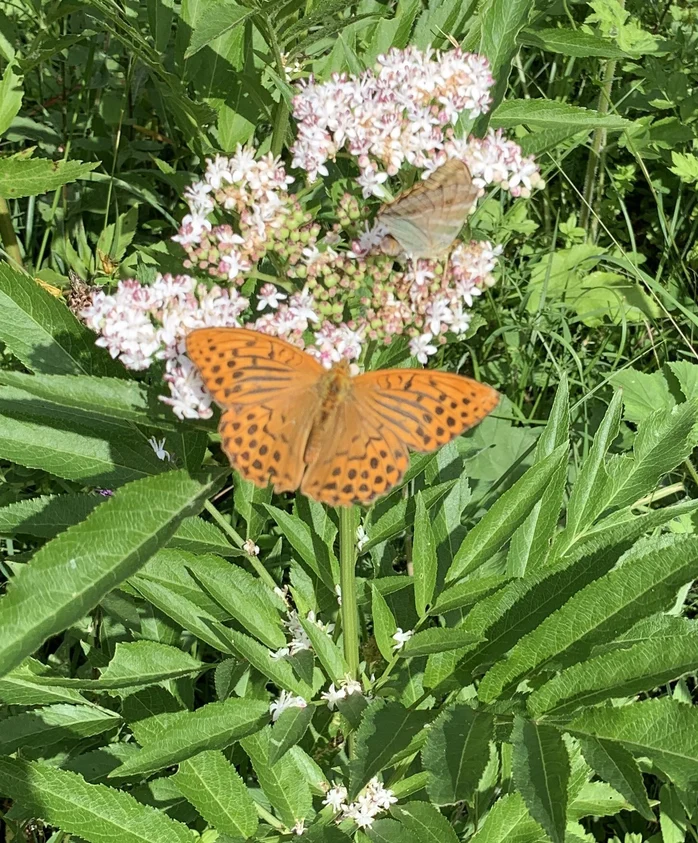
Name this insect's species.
Argynnis paphia
